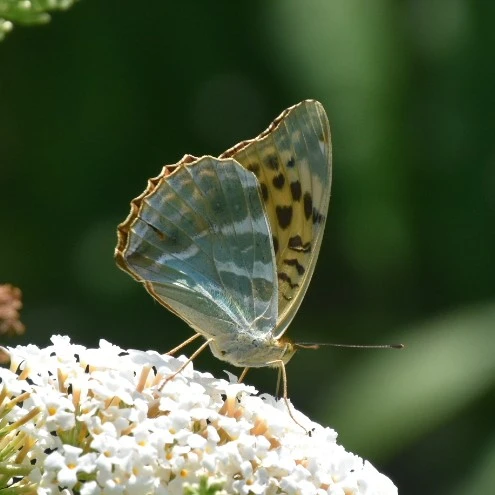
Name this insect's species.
Argynnis paphia
